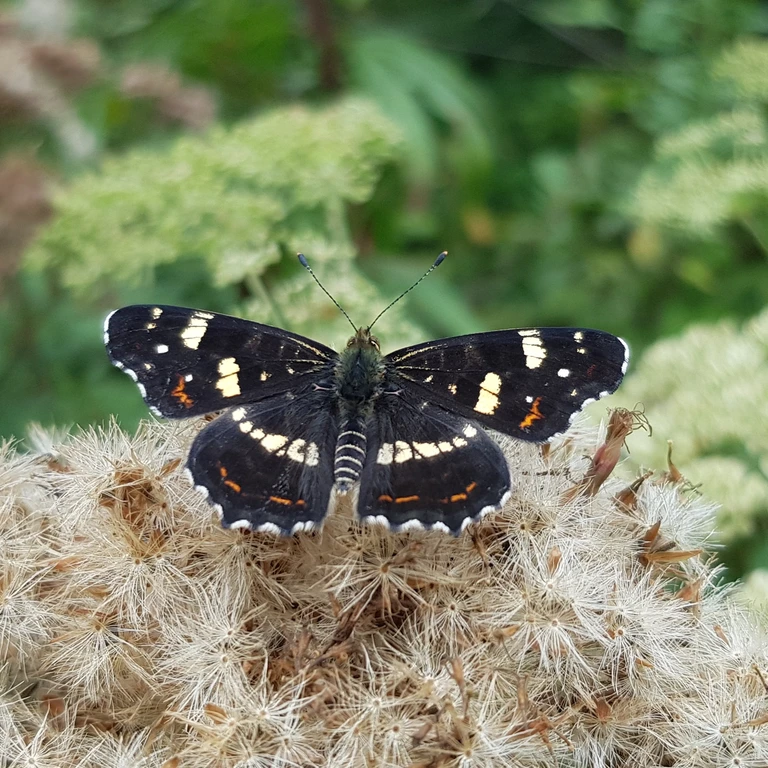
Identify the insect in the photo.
Araschnia levana
